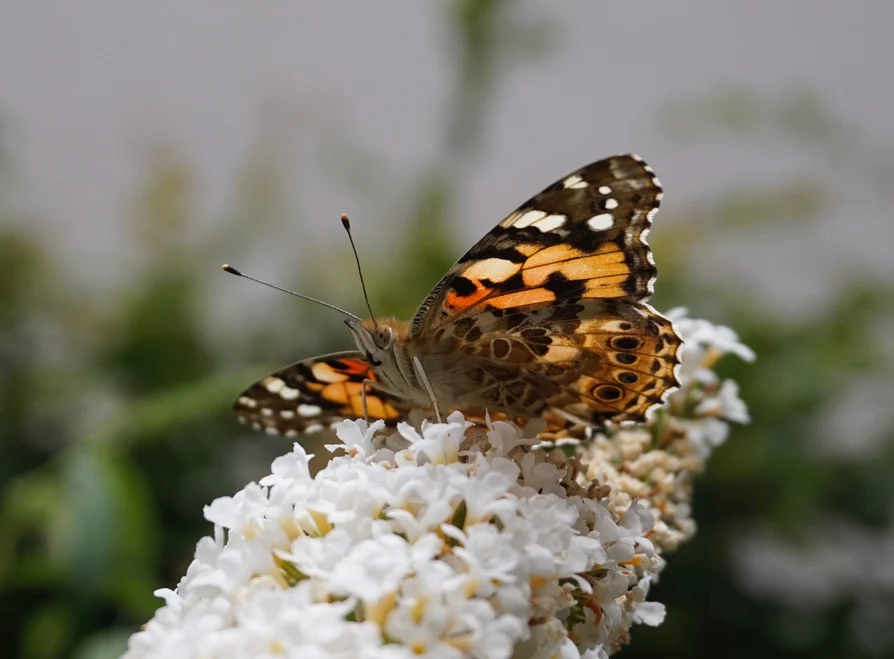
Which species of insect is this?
Vanessa cardui
